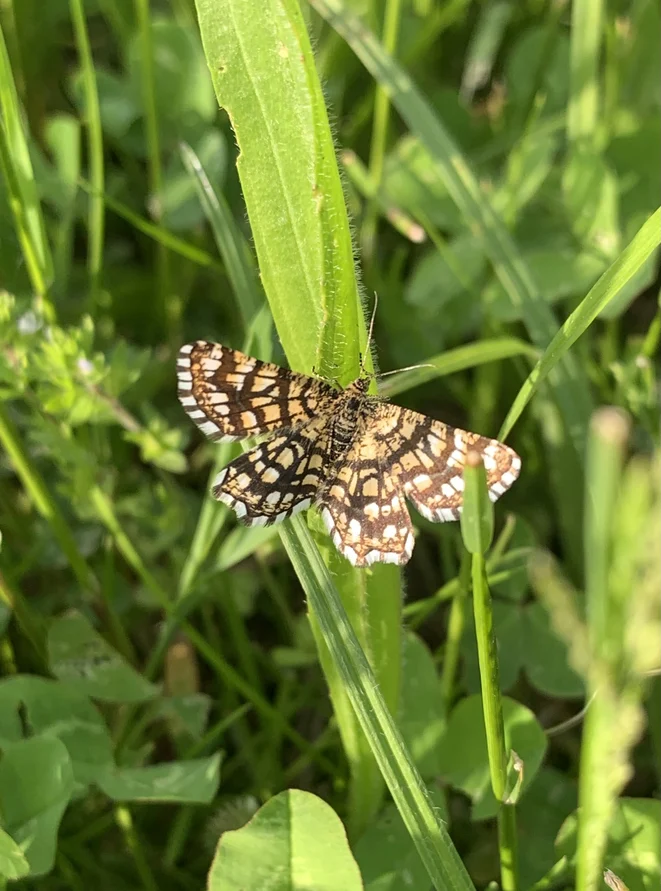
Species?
Chiasmia clathrata
